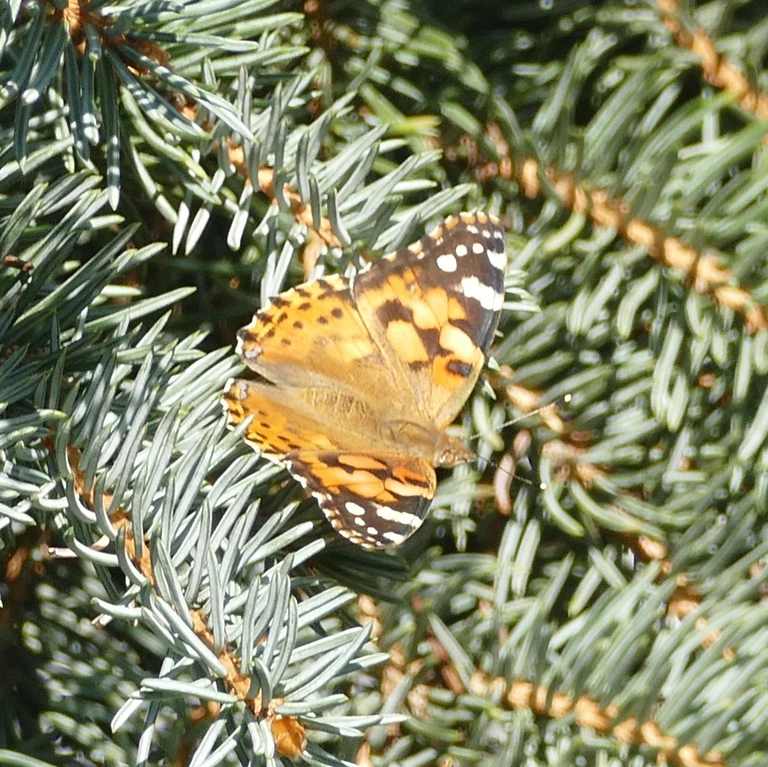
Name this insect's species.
Vanessa cardui
